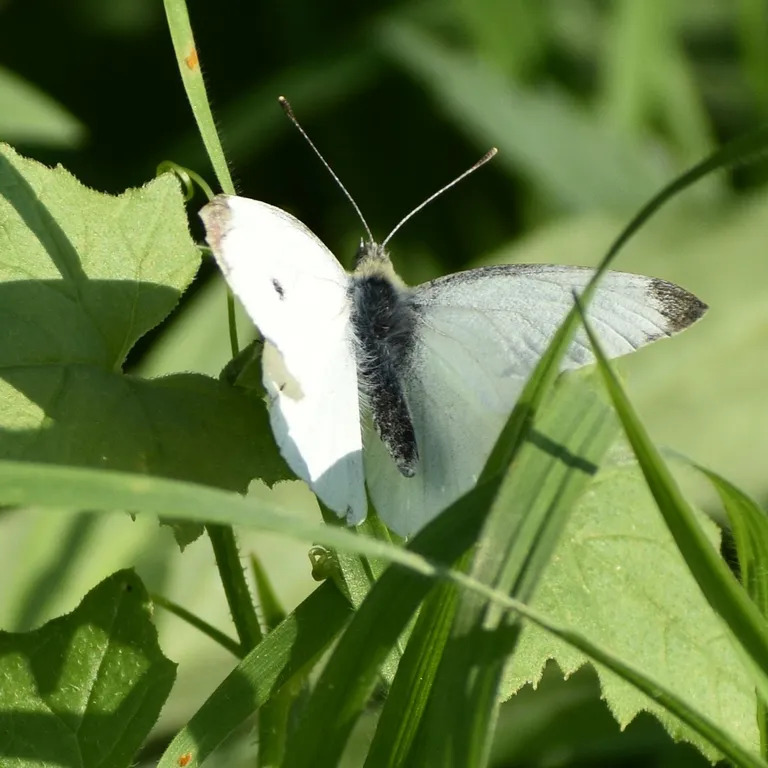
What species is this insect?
Pieris rapae
